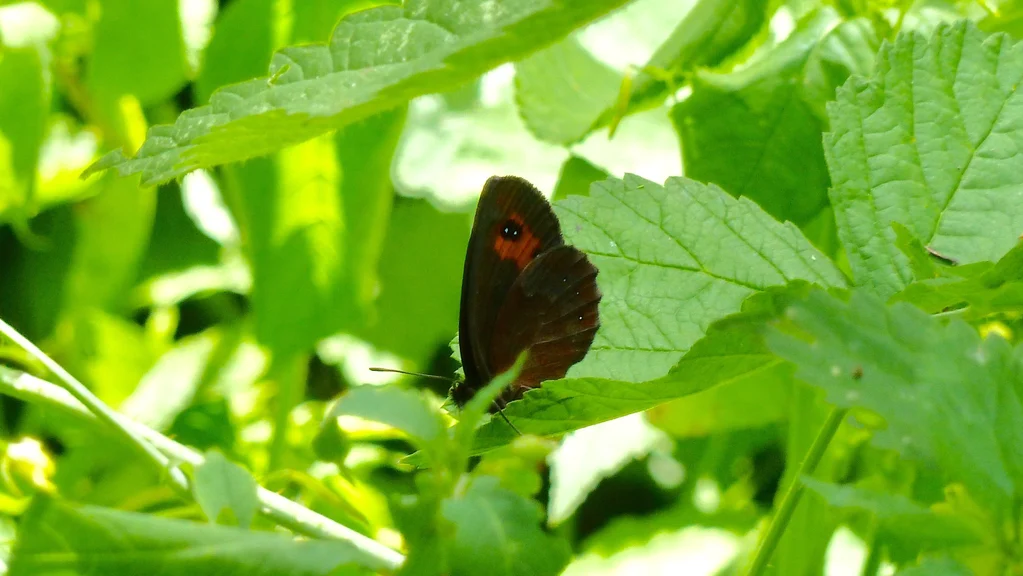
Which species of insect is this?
Erebia aethiops
